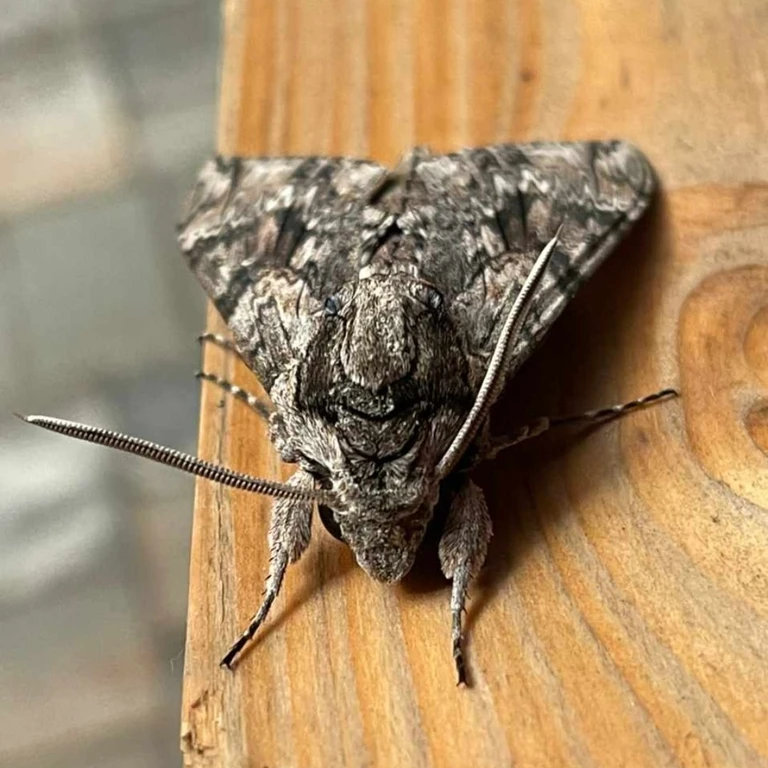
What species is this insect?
Agrius convolvuli
